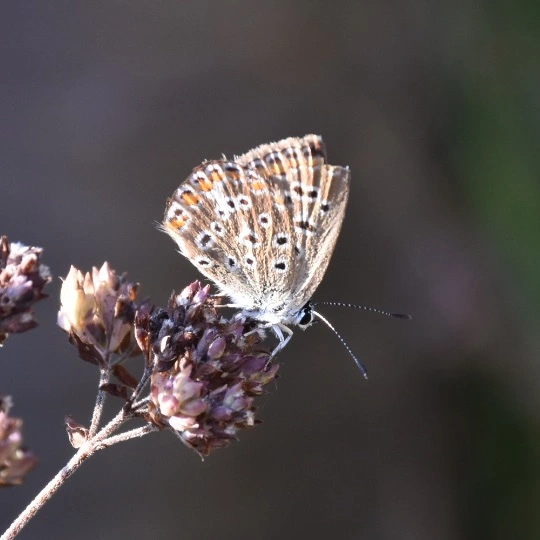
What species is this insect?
Polyommatus icarus
